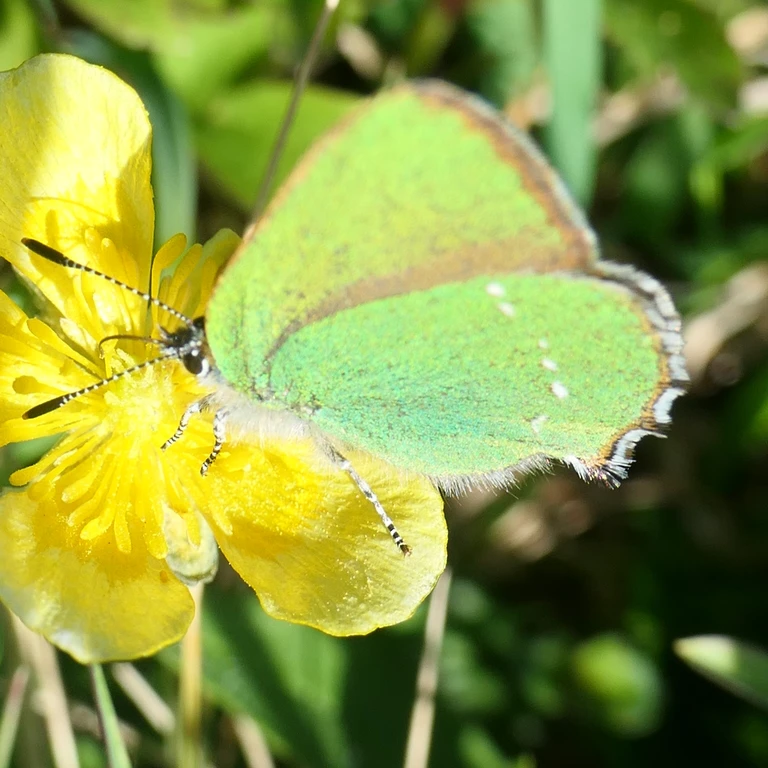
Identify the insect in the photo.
Callophrys rubi
